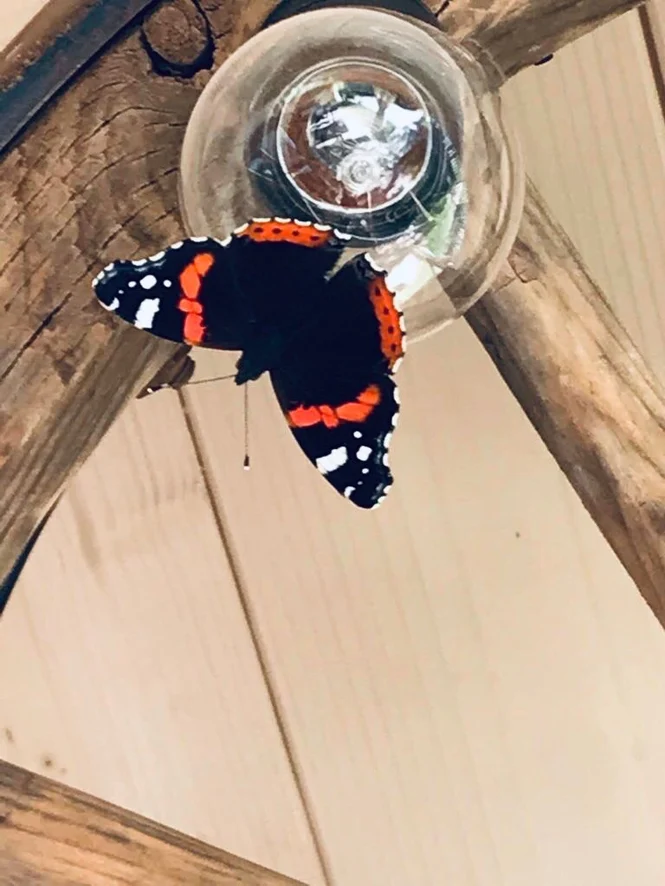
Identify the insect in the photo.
Vanessa atalanta
